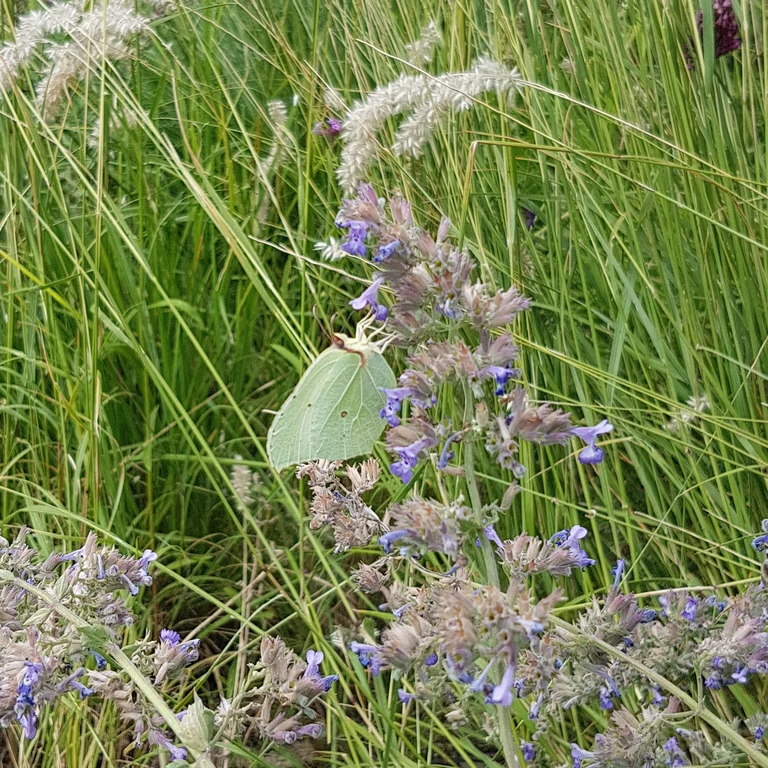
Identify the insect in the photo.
Gonepteryx rhamni
